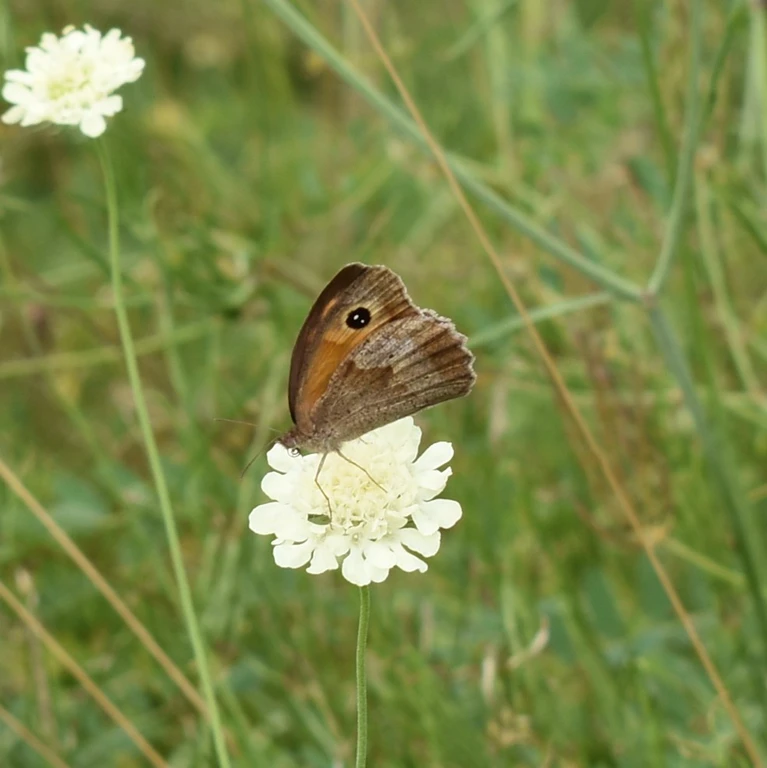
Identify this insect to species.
Maniola jurtina
